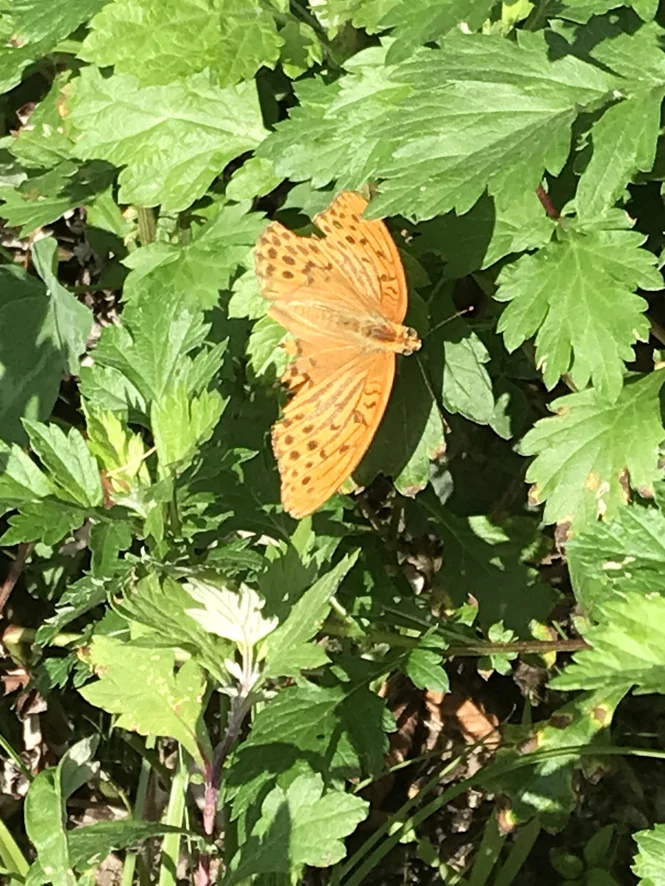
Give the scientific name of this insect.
Argynnis paphia
